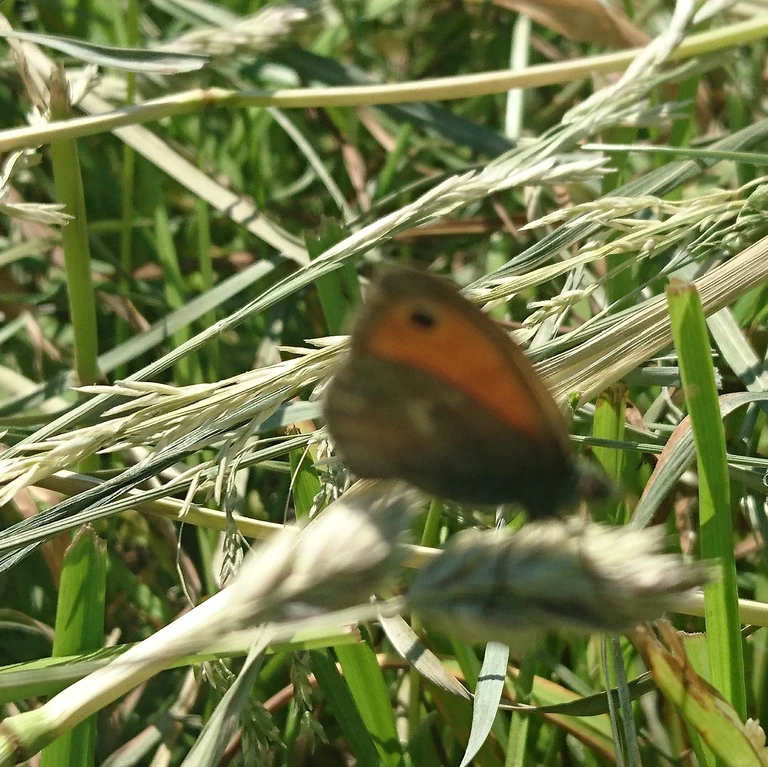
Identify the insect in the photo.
Coenonympha pamphilus
